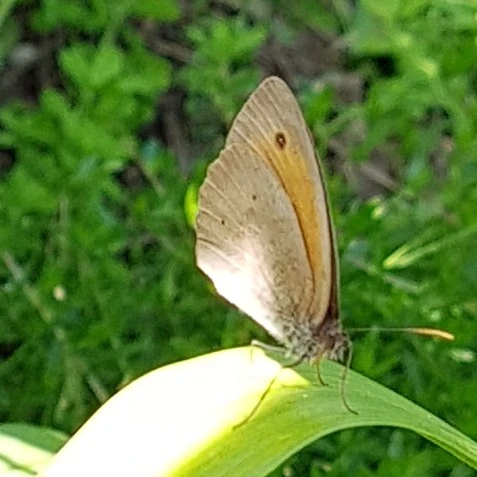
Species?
Maniola jurtina
